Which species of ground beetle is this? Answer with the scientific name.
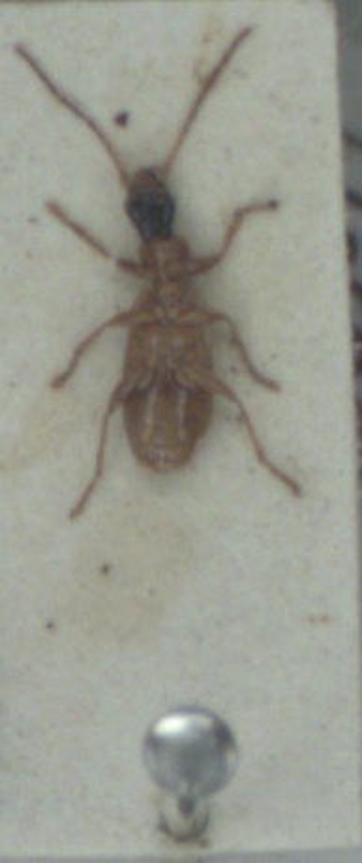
Demetrias monostigma
